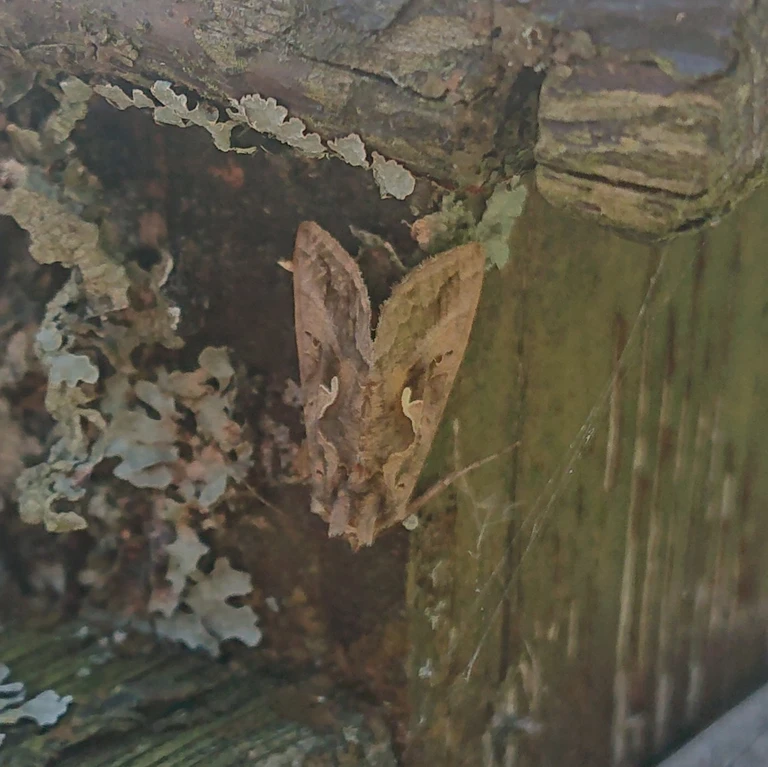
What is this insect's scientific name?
Autographa gamma
